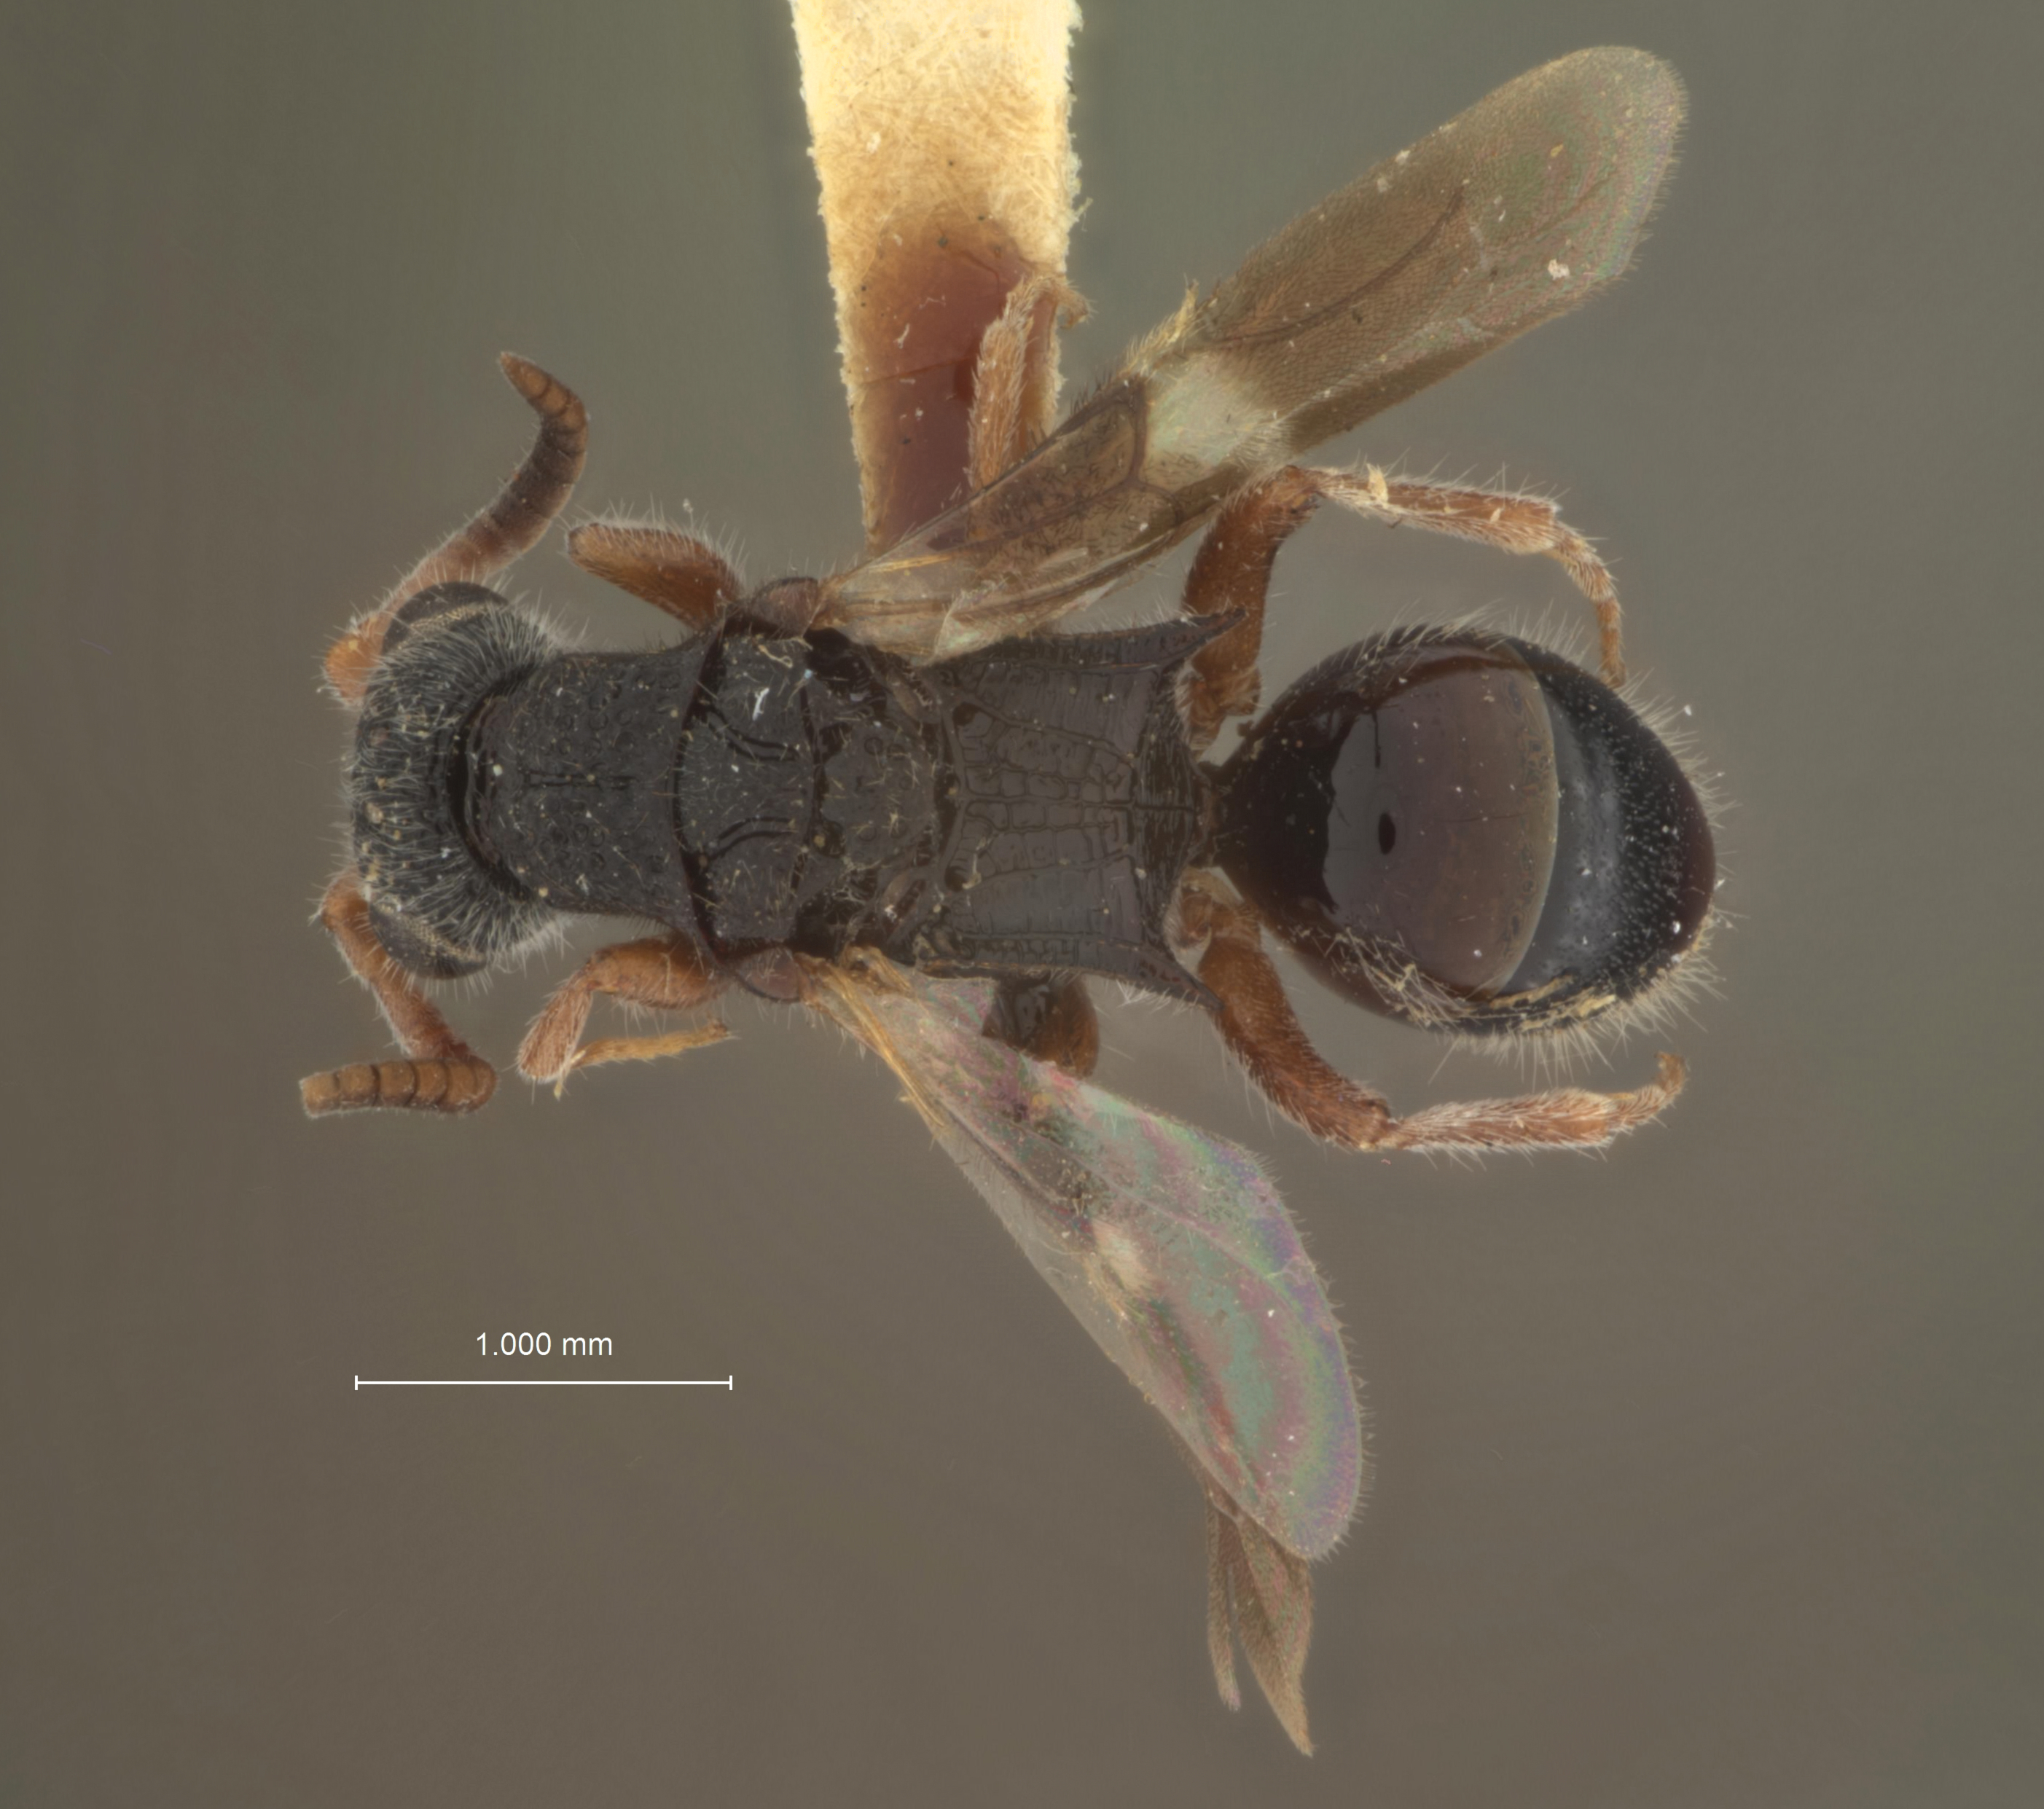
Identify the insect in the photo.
Sulcomesitius crassipunctatus
